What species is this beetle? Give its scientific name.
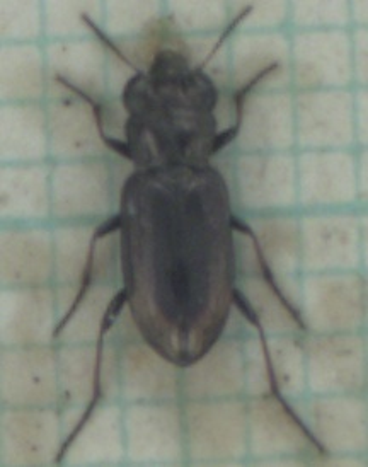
Notiophilus biguttatus
